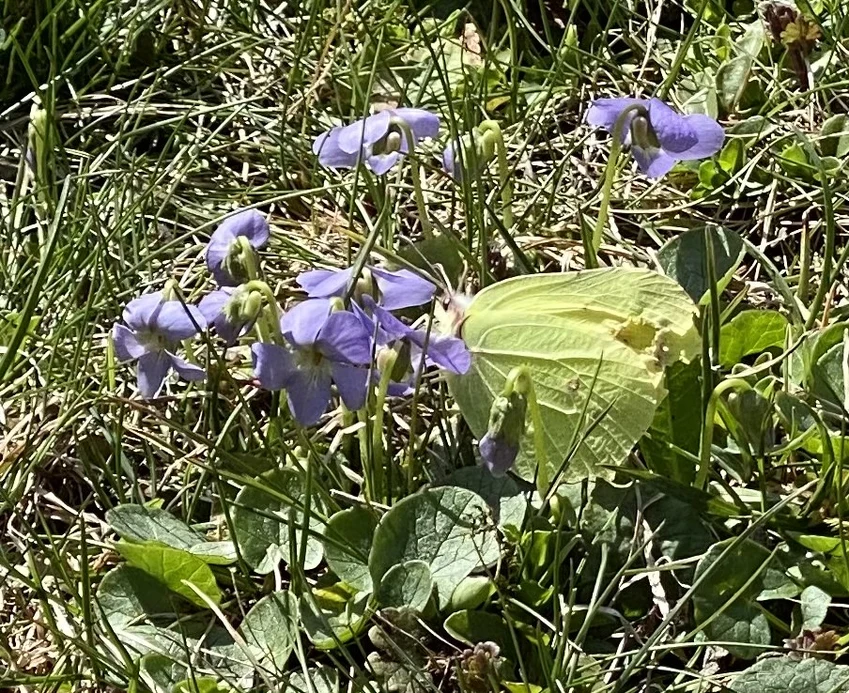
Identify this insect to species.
Gonepteryx rhamni
